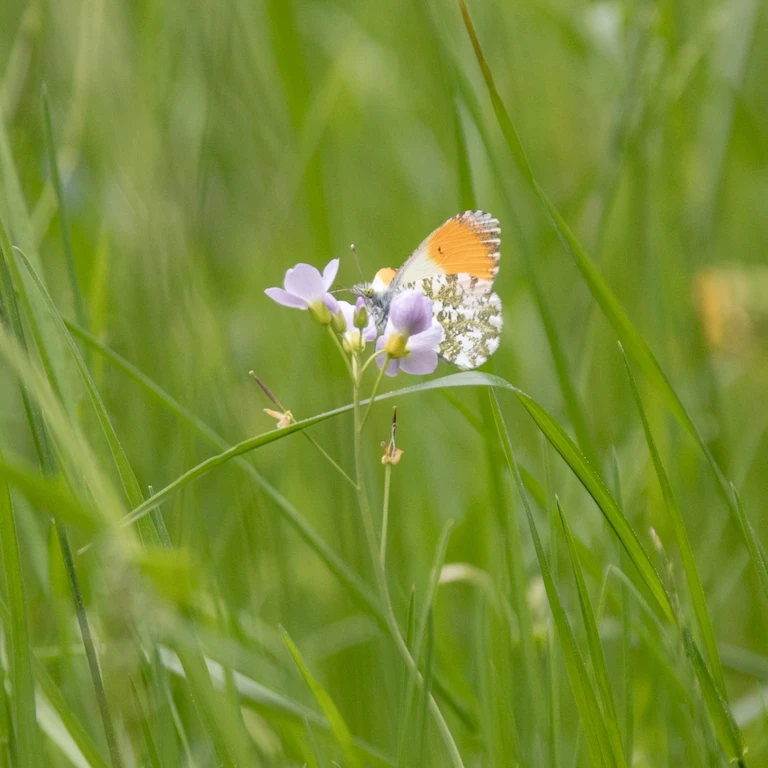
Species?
Anthocharis cardamines
